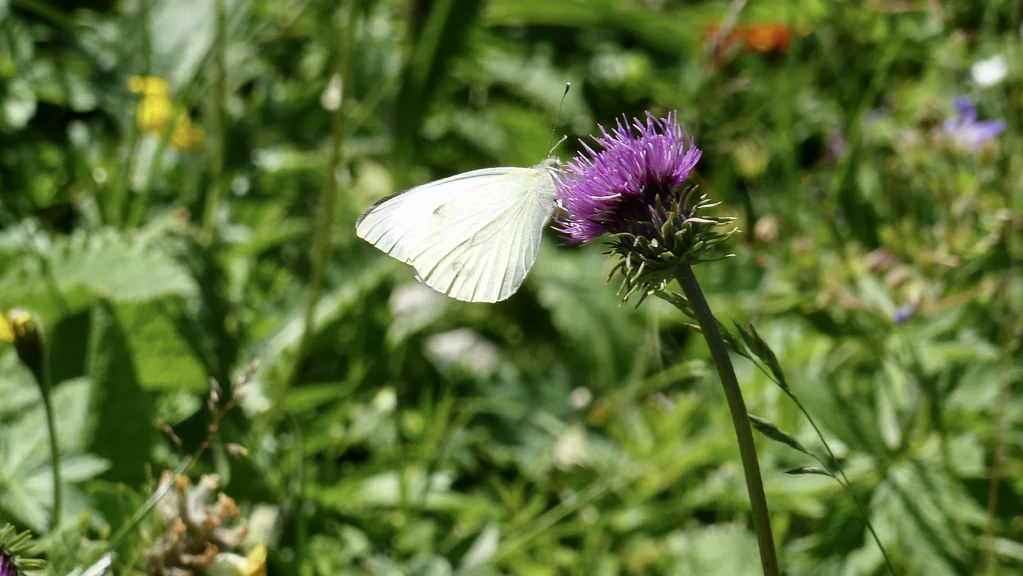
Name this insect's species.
Pieris brassicae
